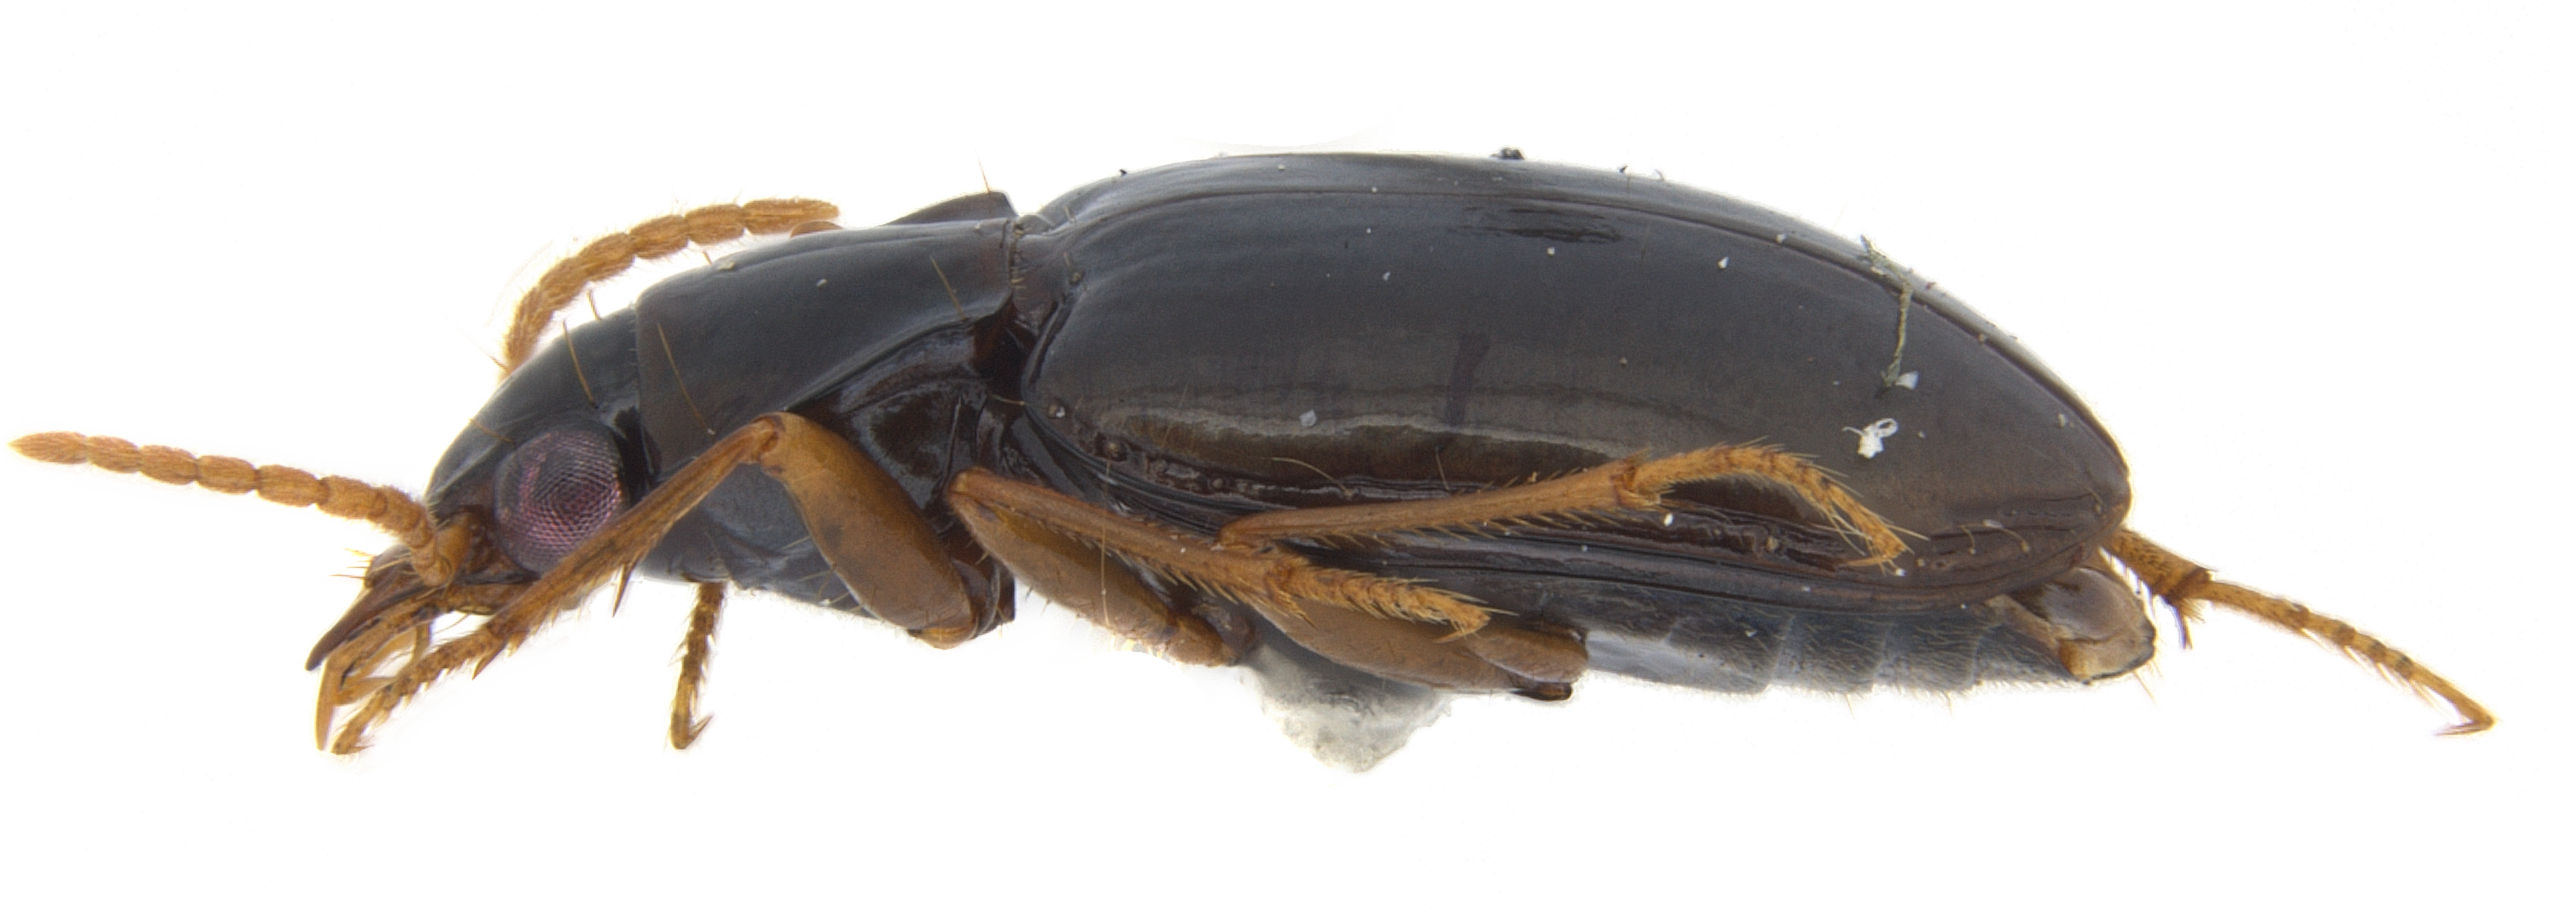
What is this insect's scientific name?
Diploharpus mexicanus
